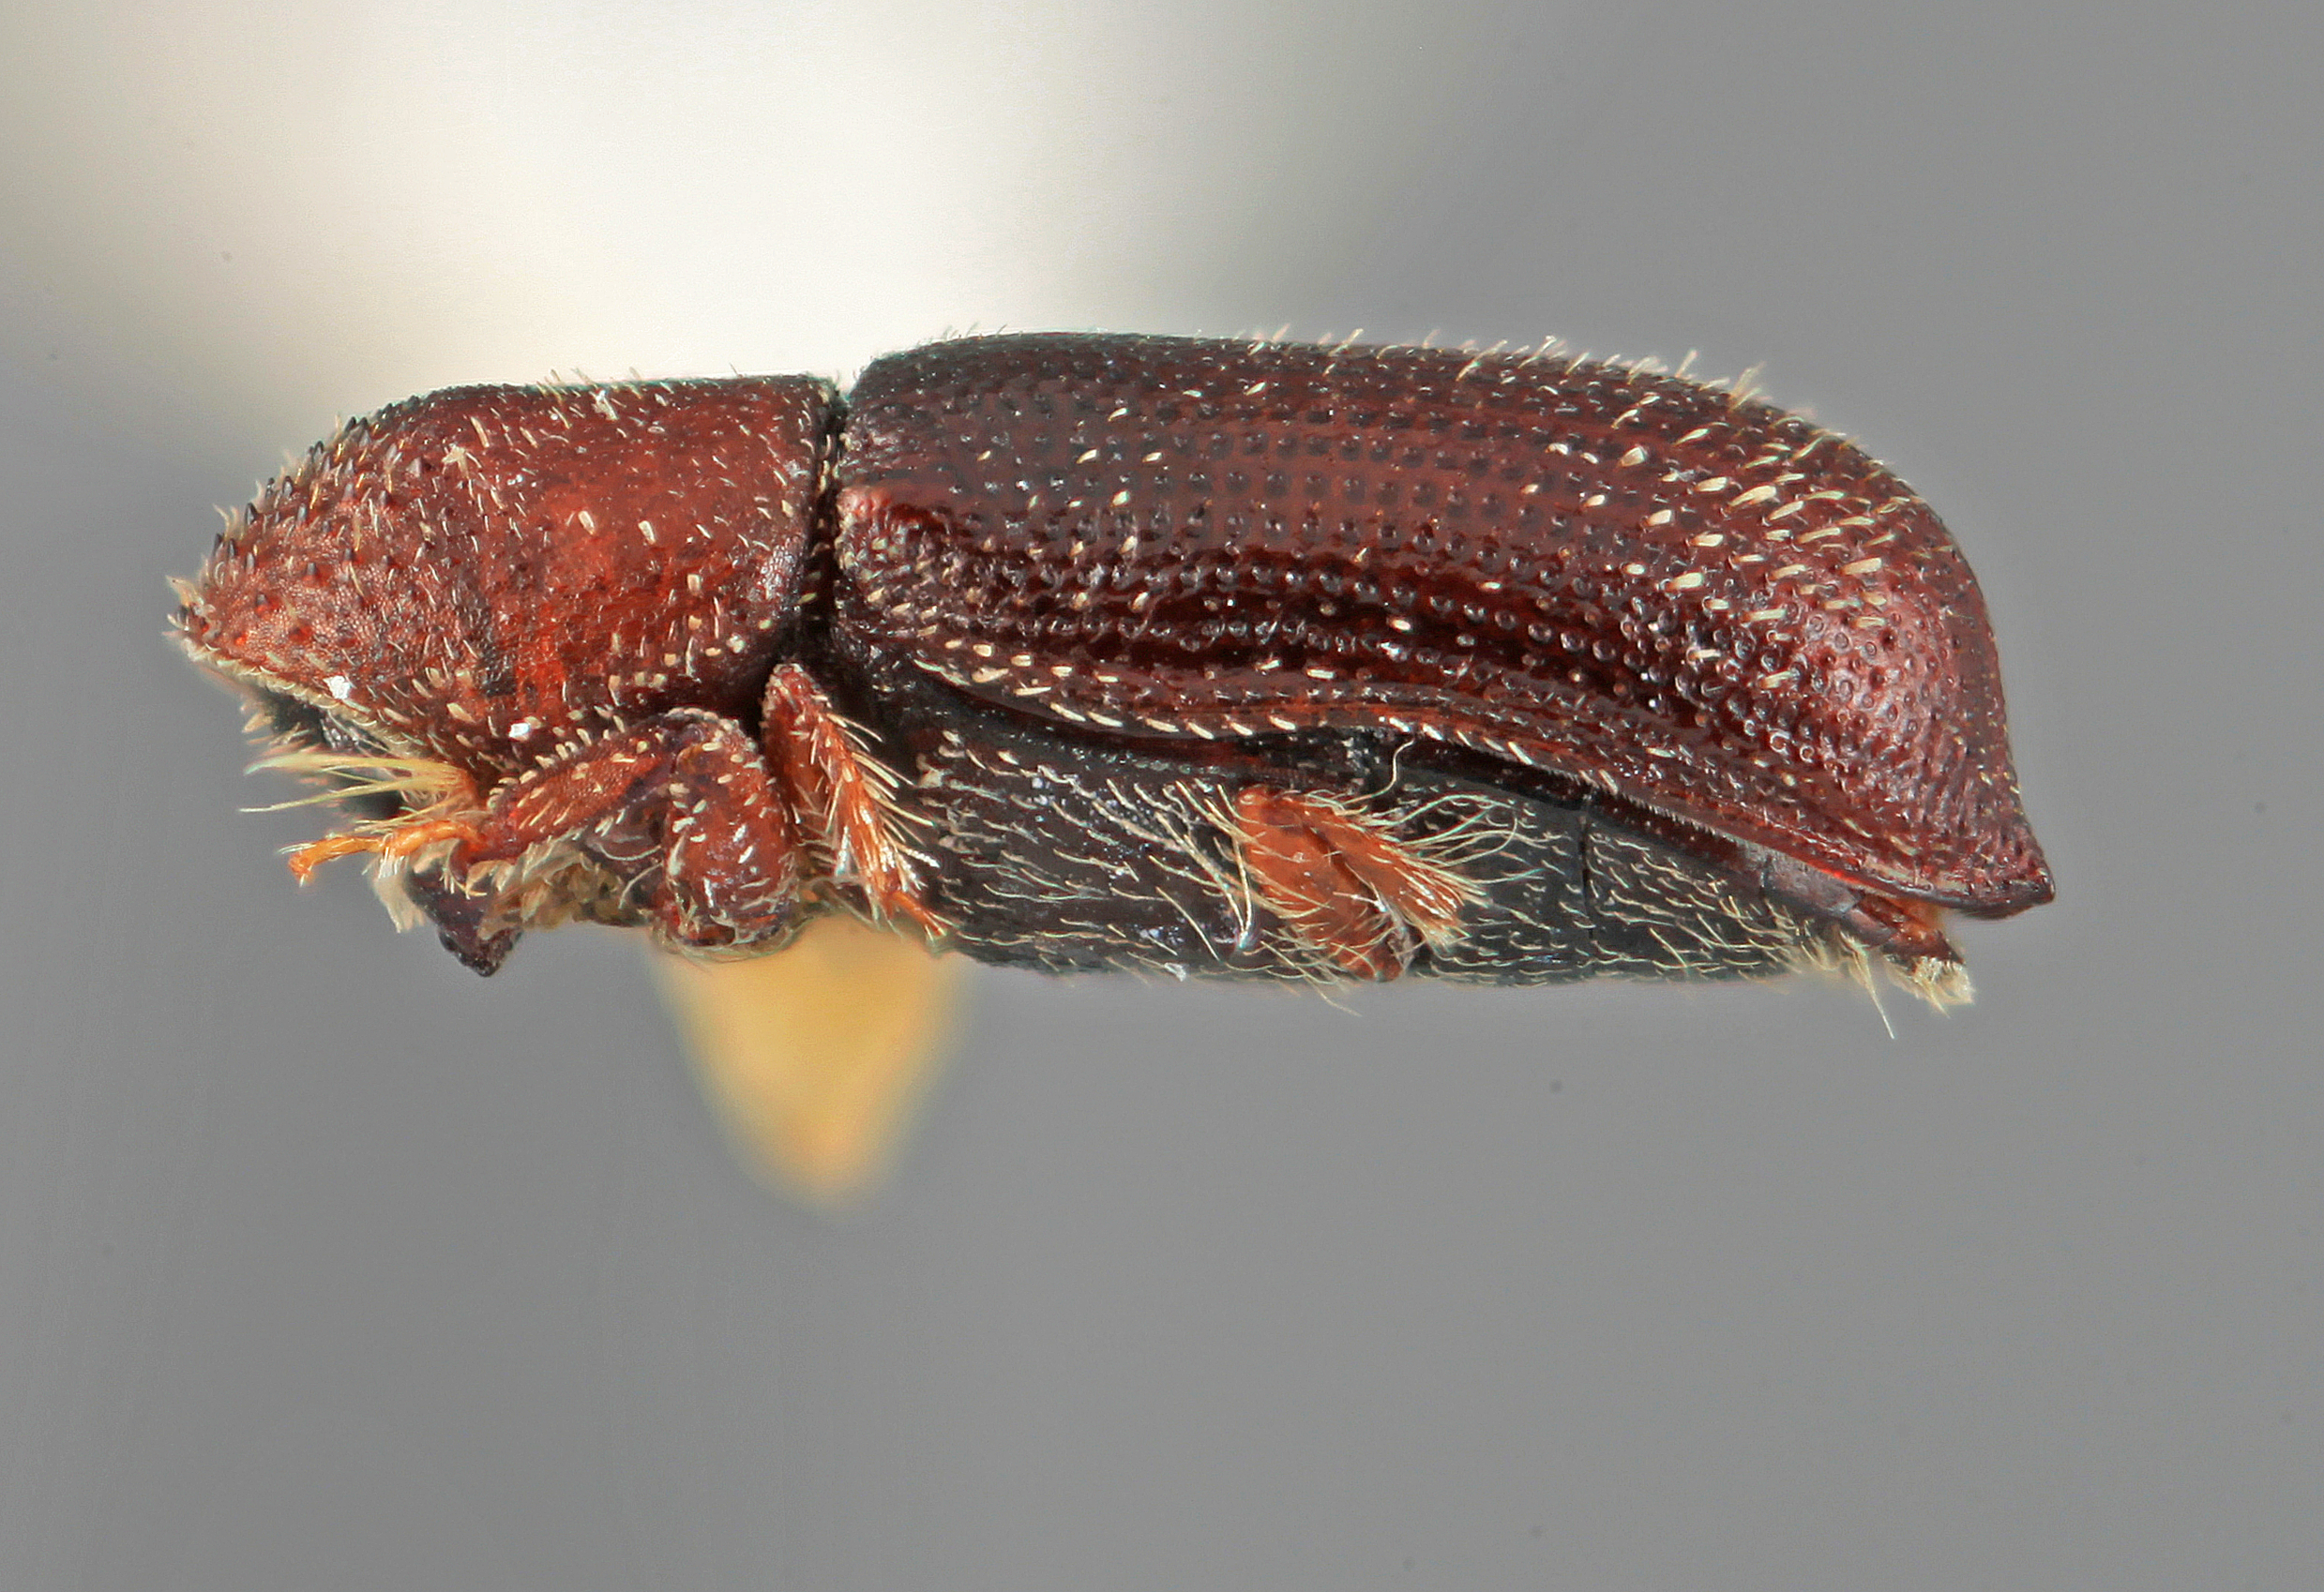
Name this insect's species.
Micracis incertus
